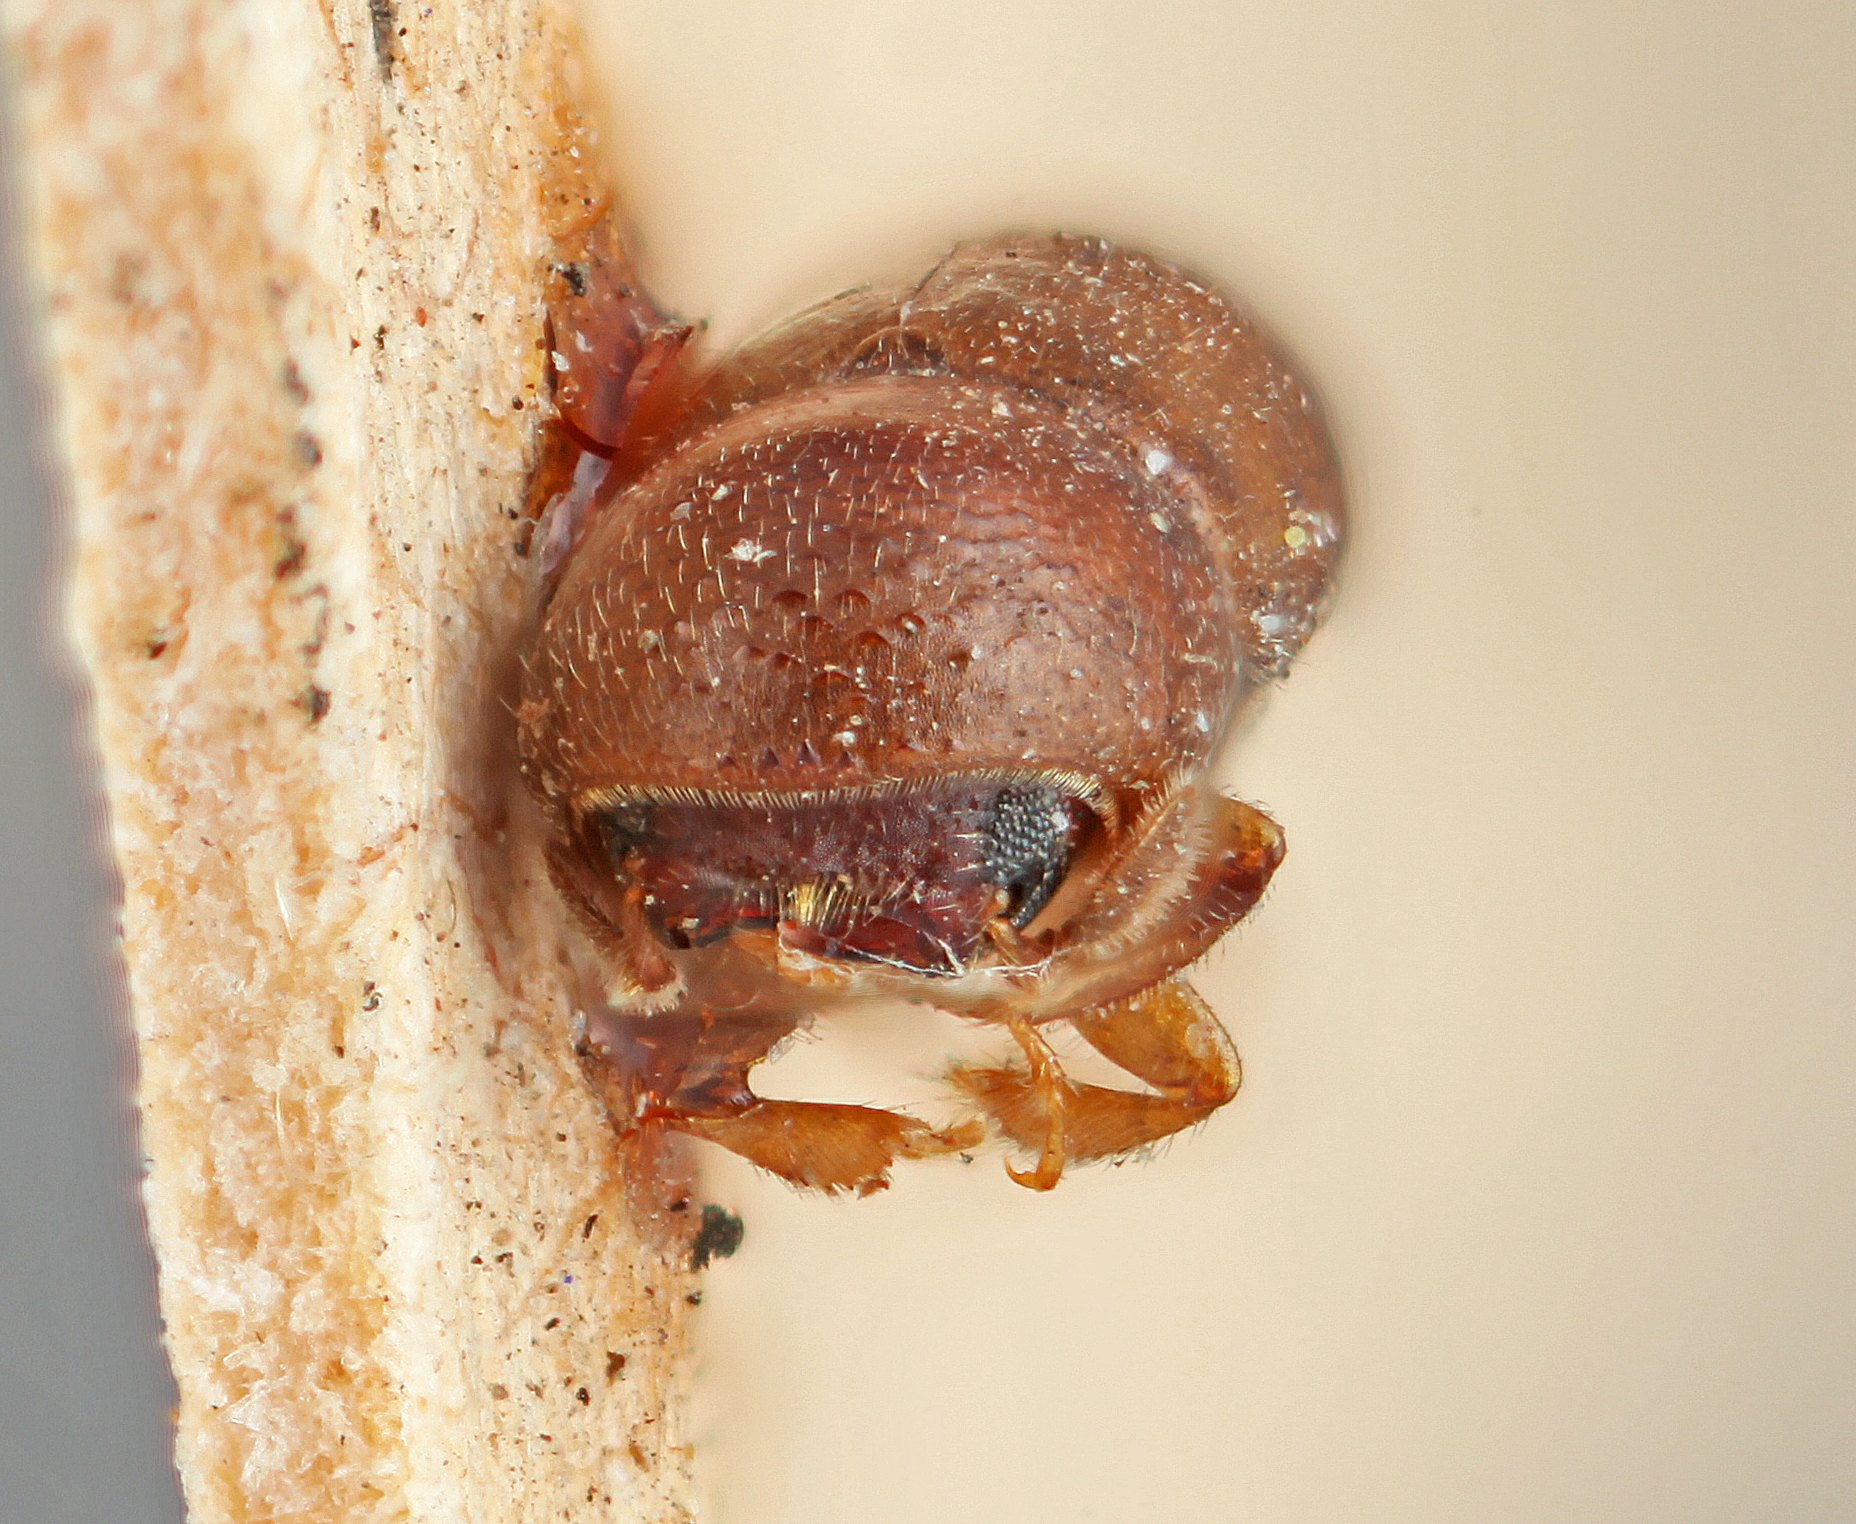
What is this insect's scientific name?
Microcorthylus obscurus
